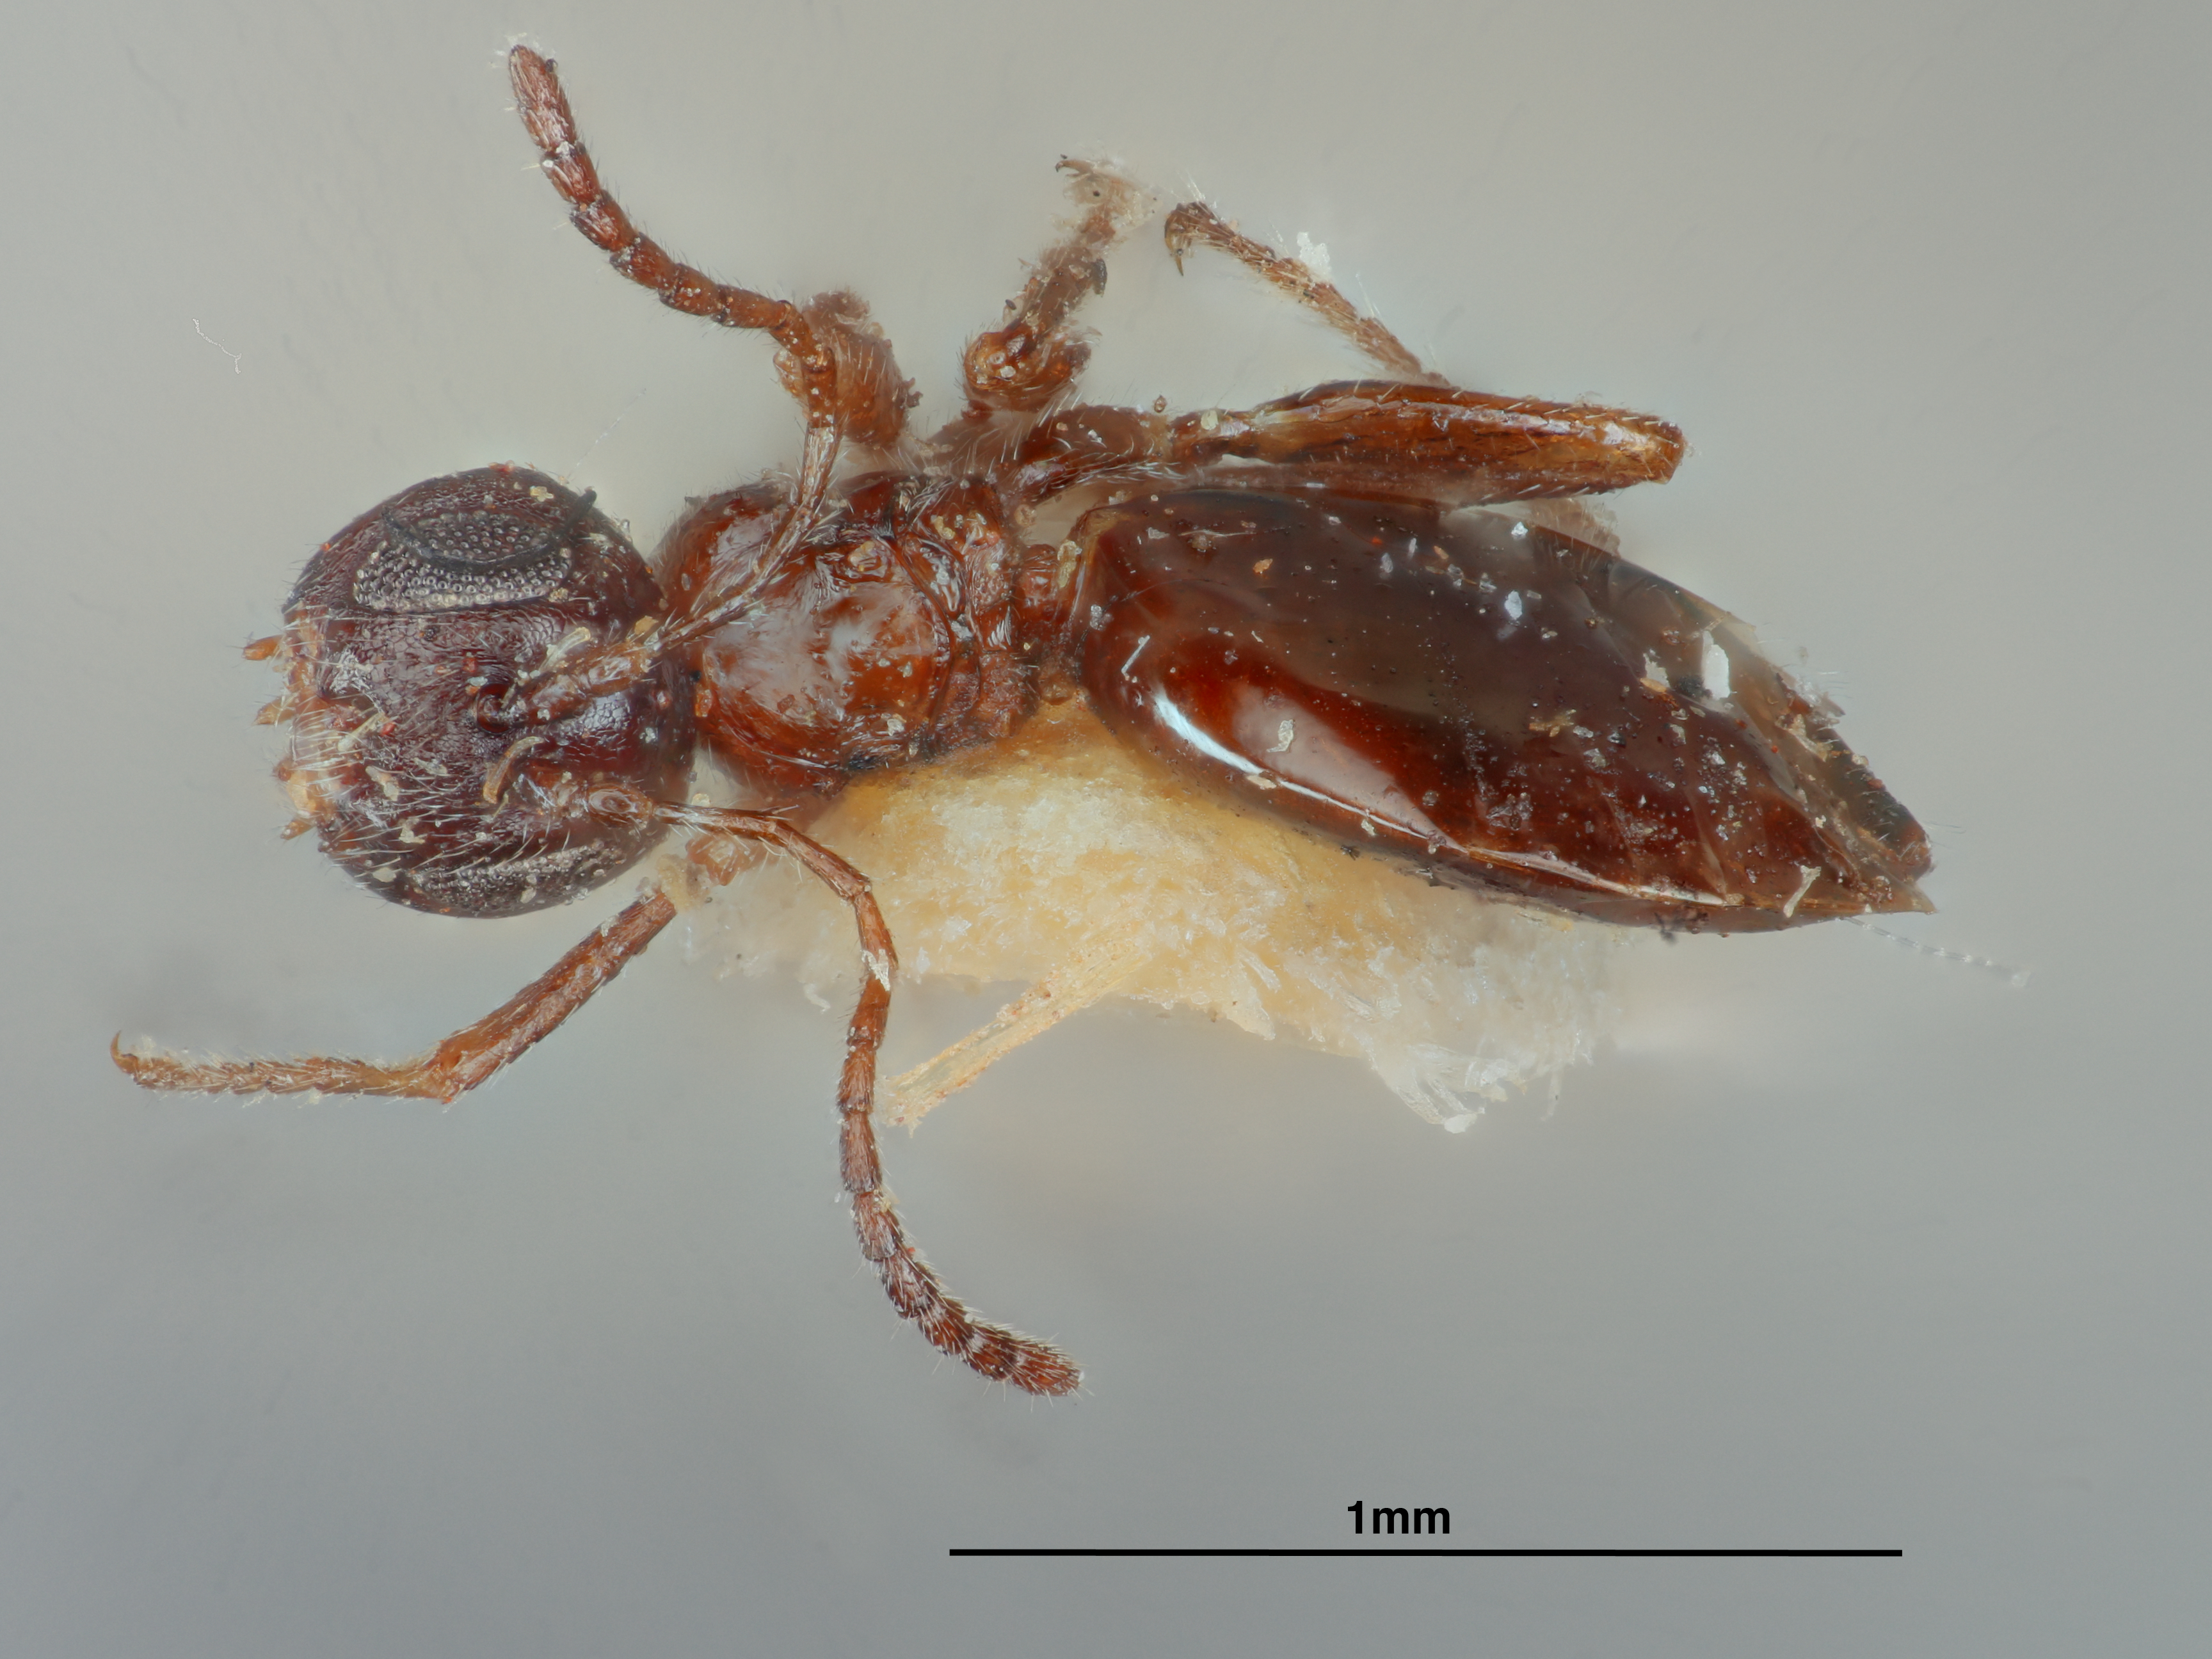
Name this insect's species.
Trigonaspis cupella
